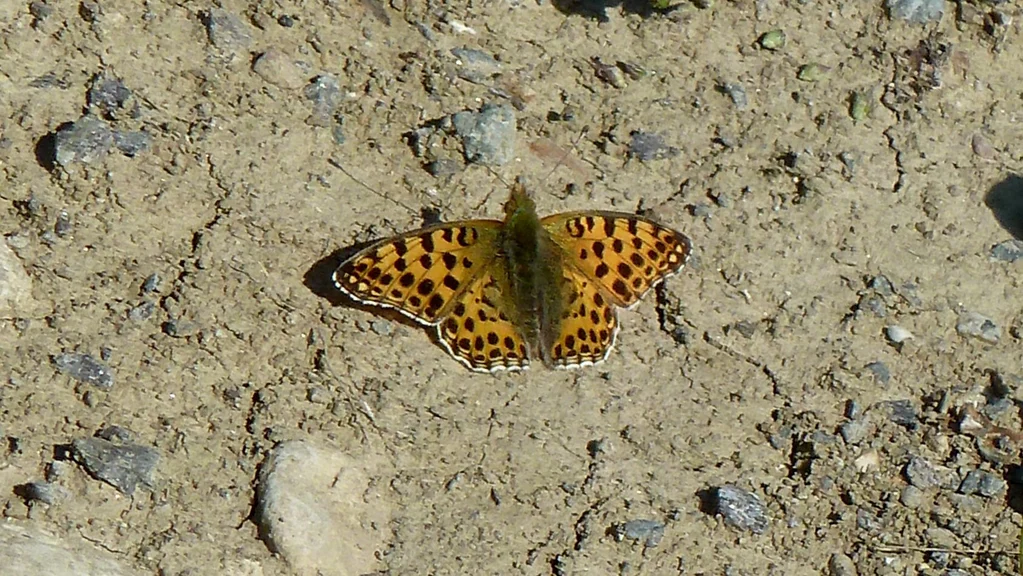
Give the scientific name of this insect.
Issoria lathonia
